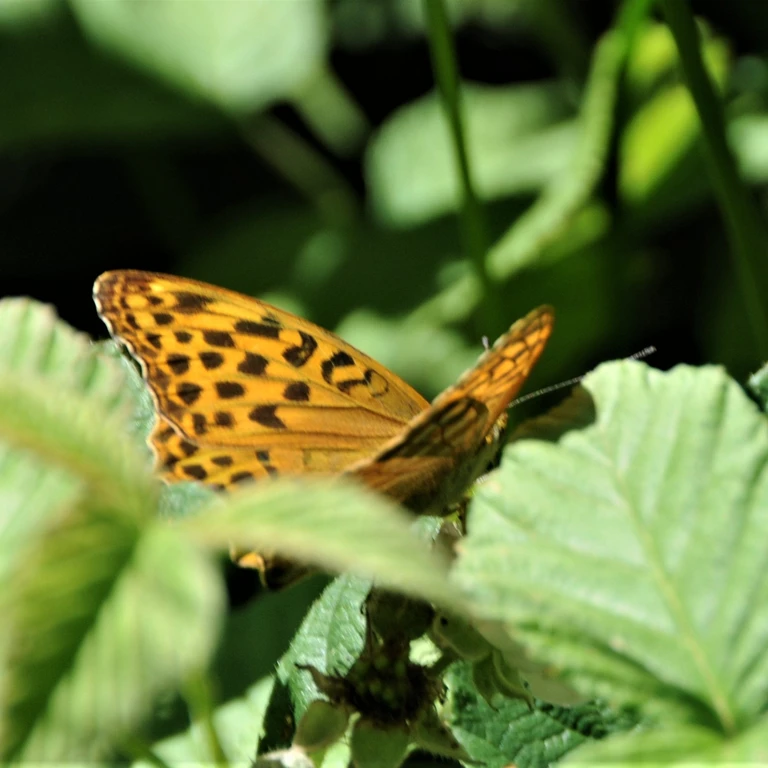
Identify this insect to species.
Argynnis paphia
